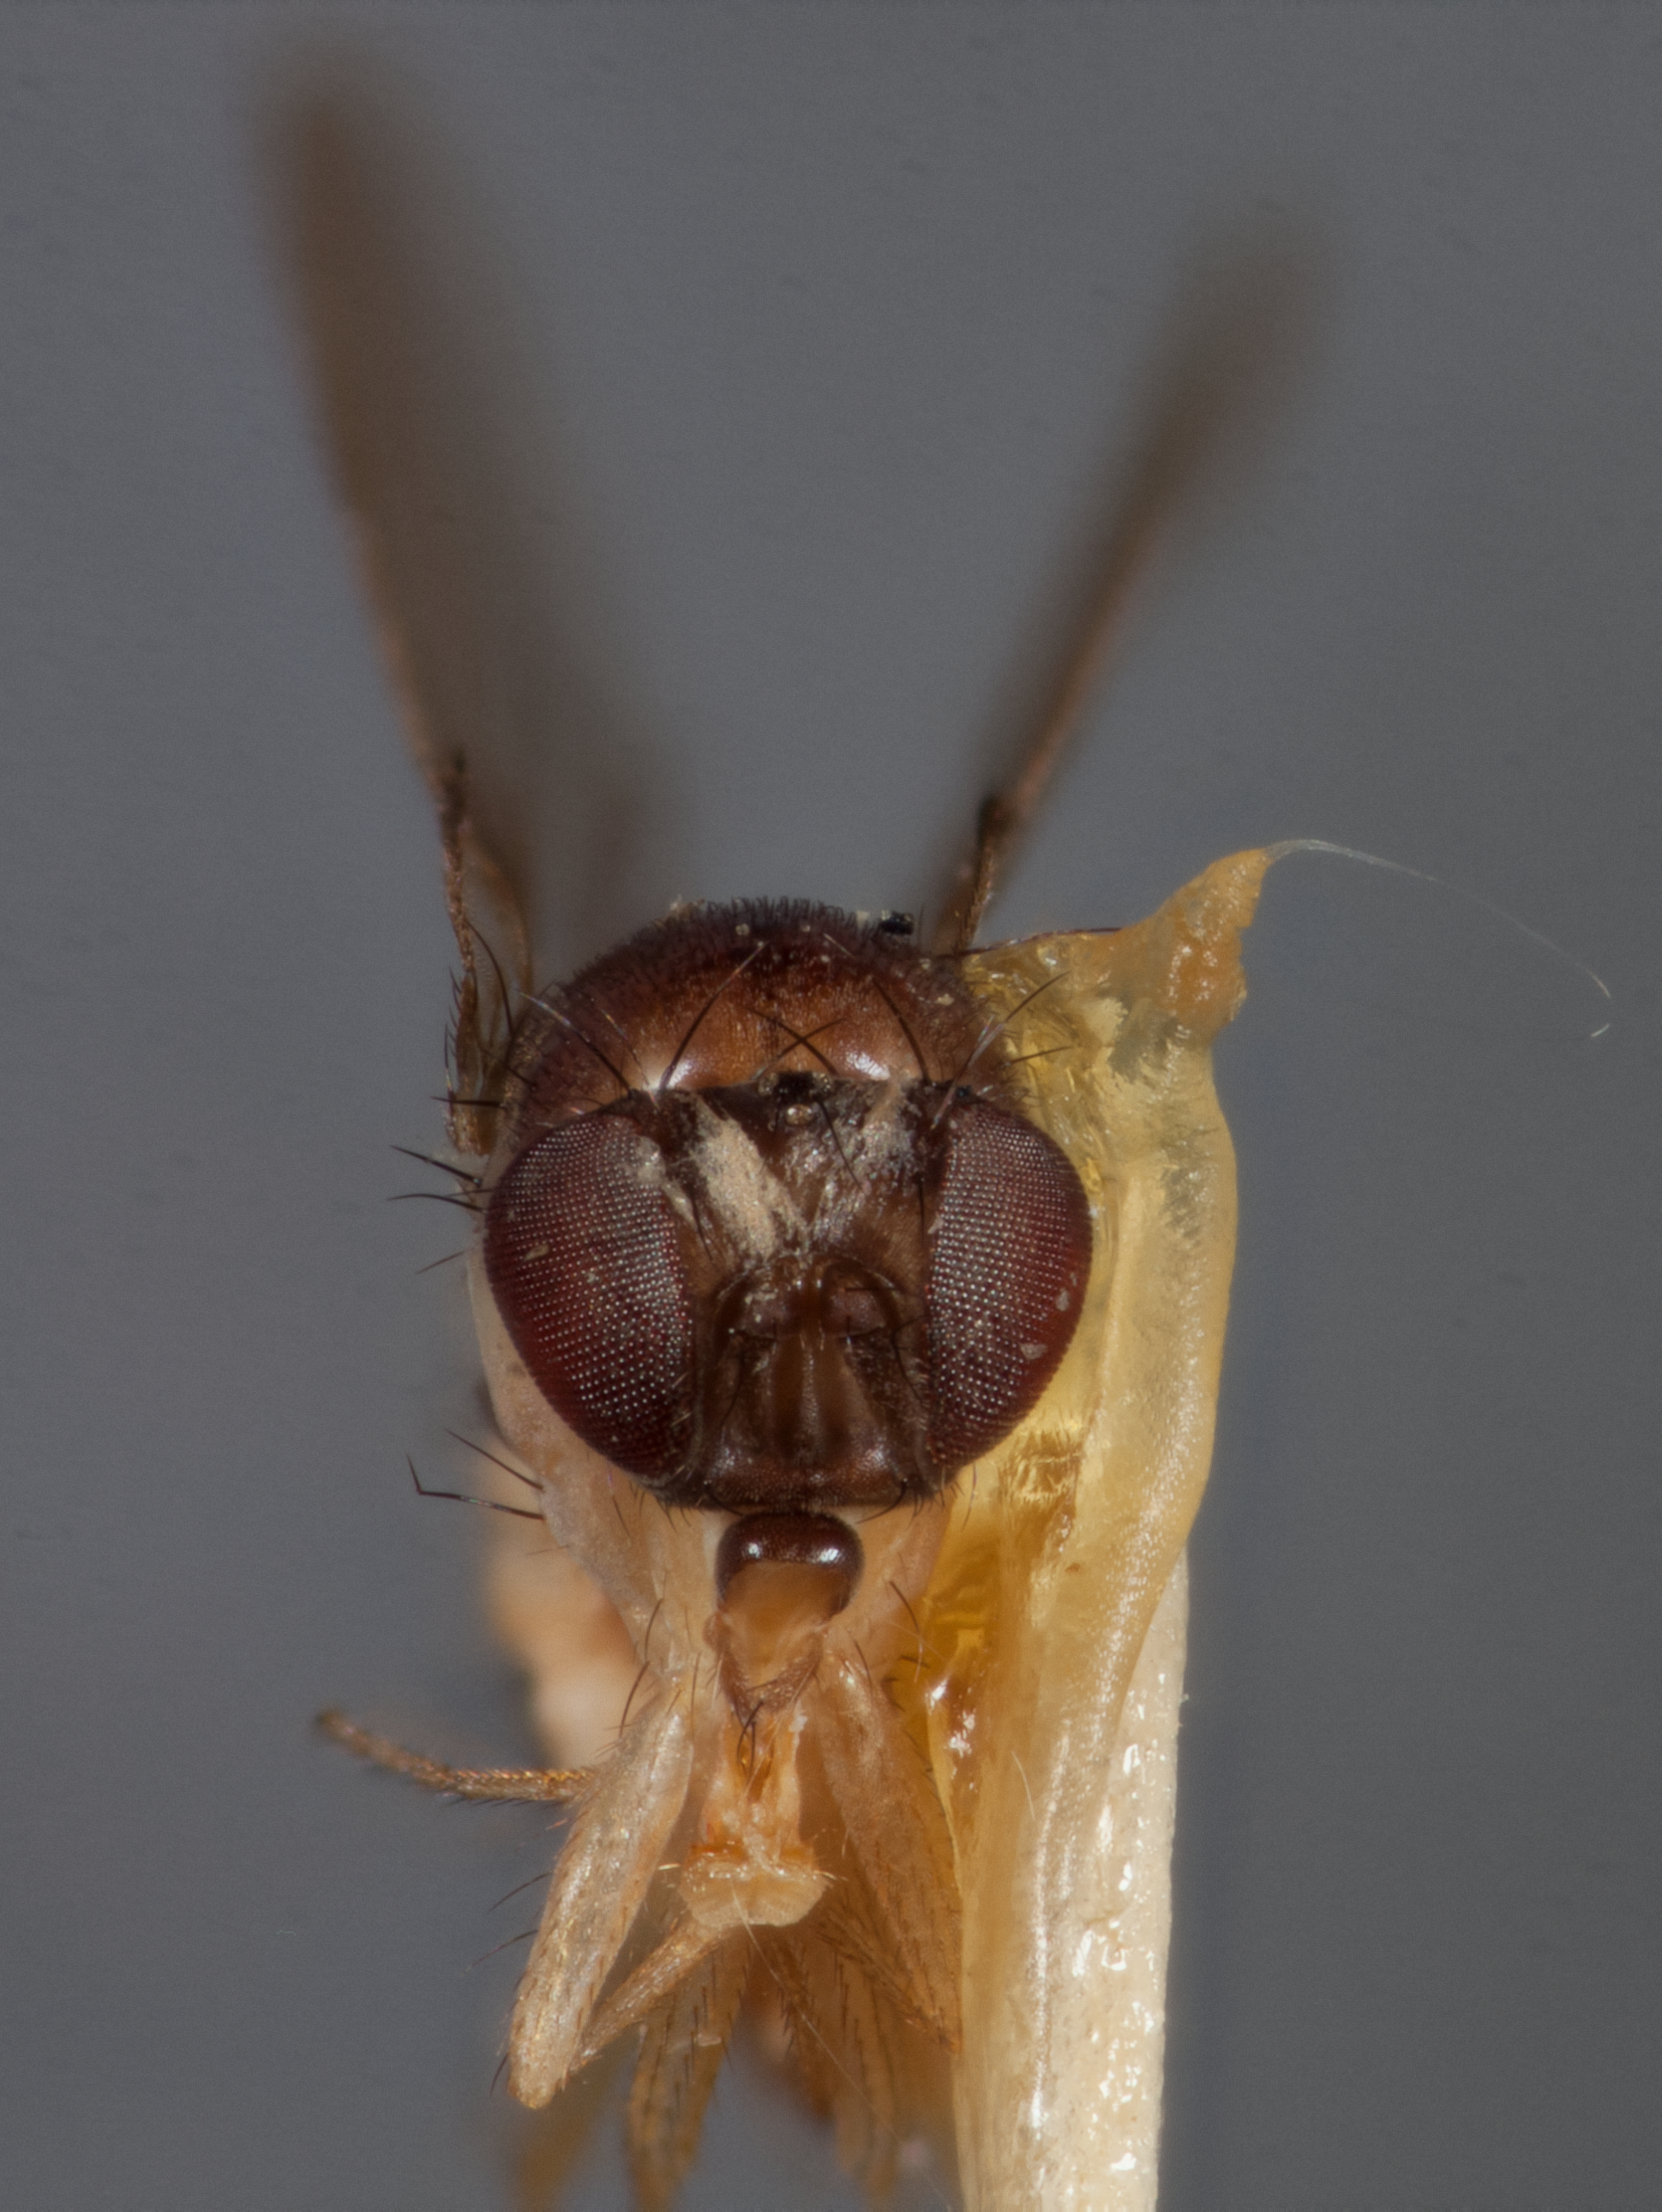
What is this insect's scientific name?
Mycodrosophila claytonae
